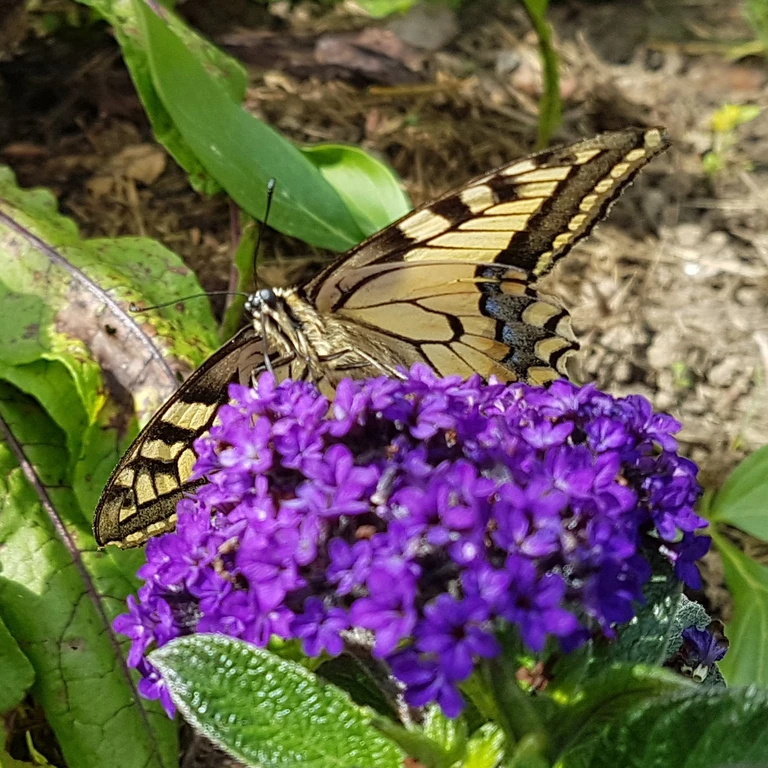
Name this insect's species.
Papilio machaon
